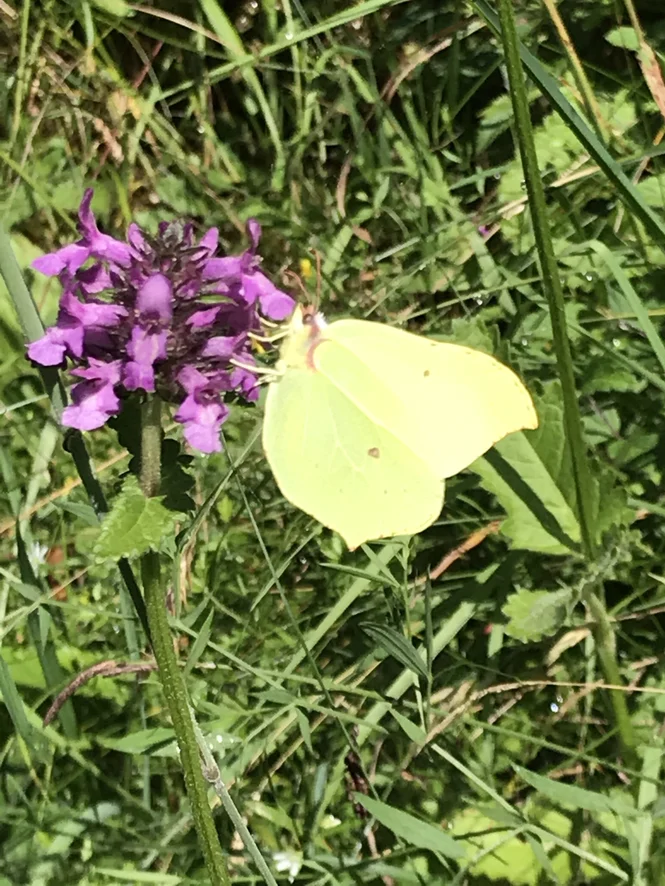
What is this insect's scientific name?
Gonepteryx rhamni
